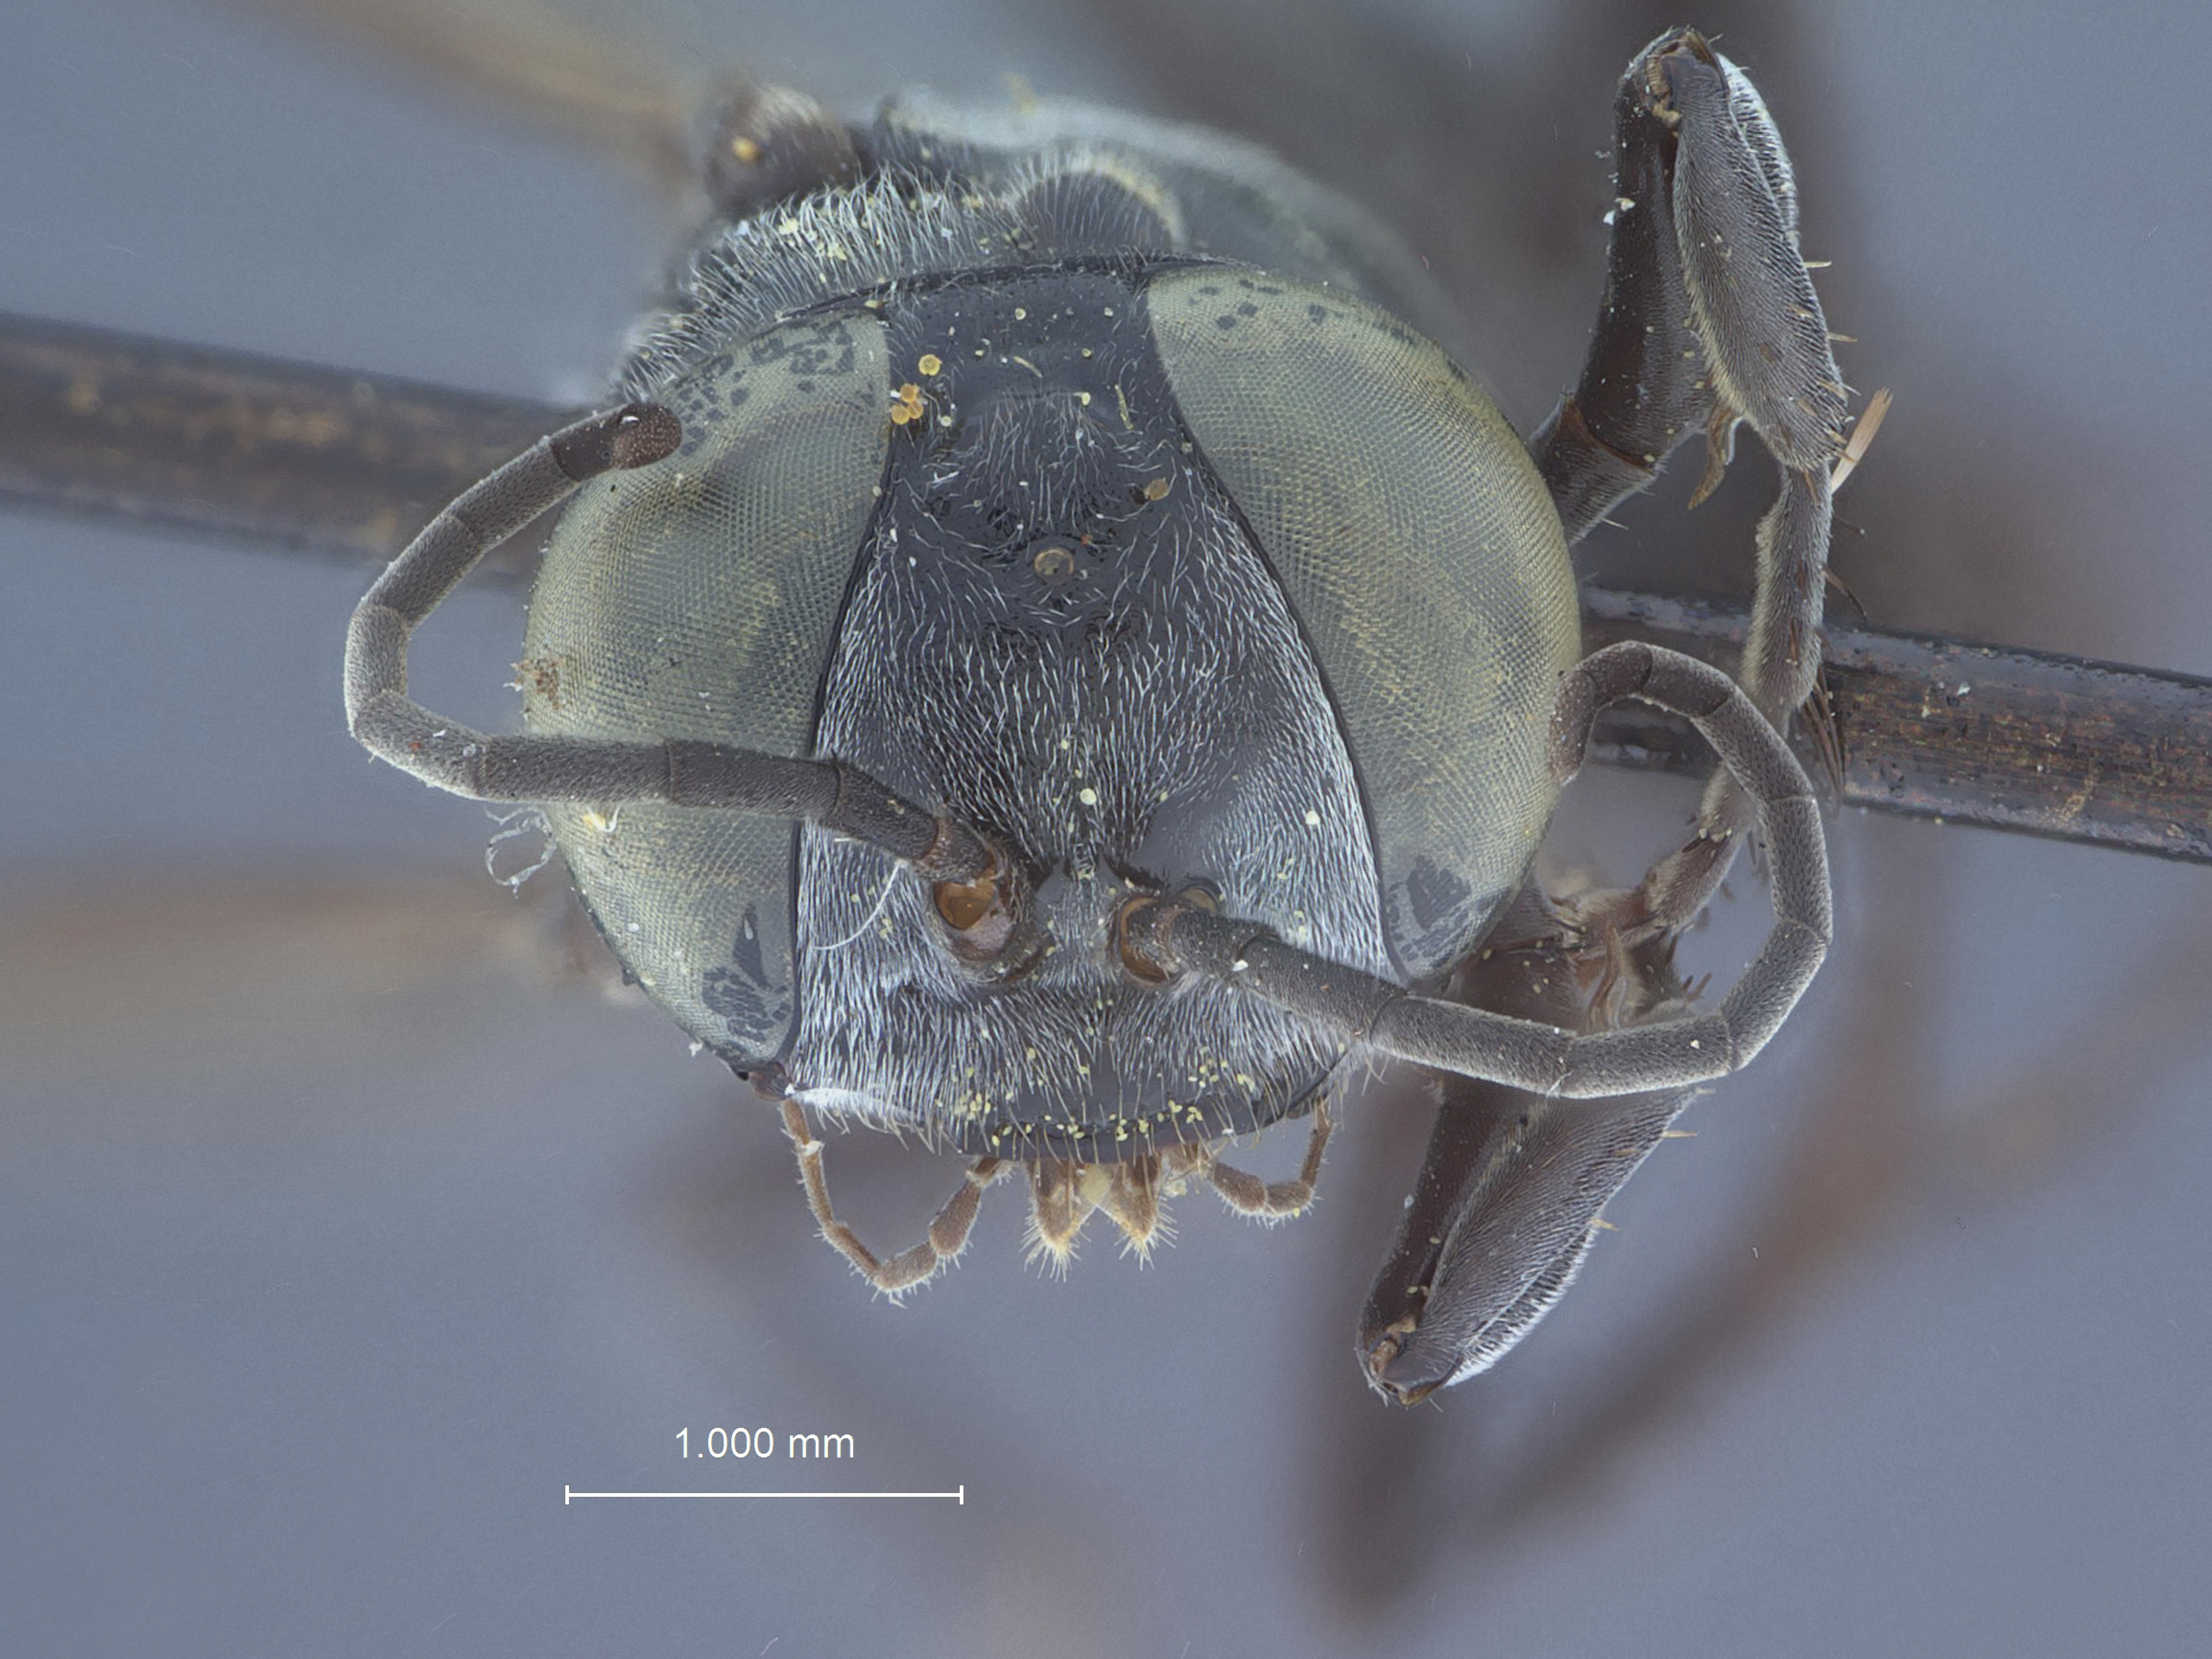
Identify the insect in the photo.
Tachysphex dakotensis
